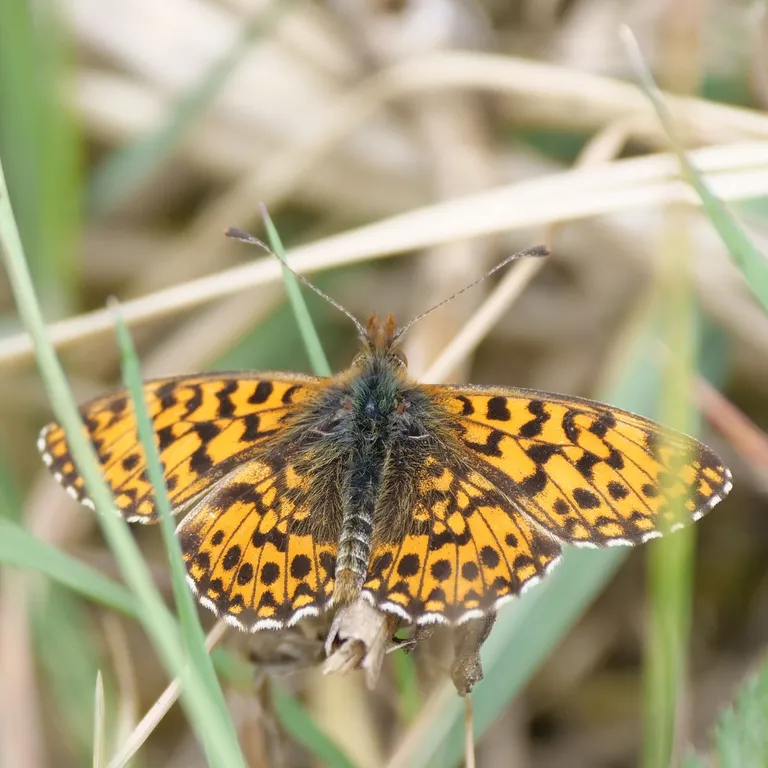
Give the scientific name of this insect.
Boloria dia
